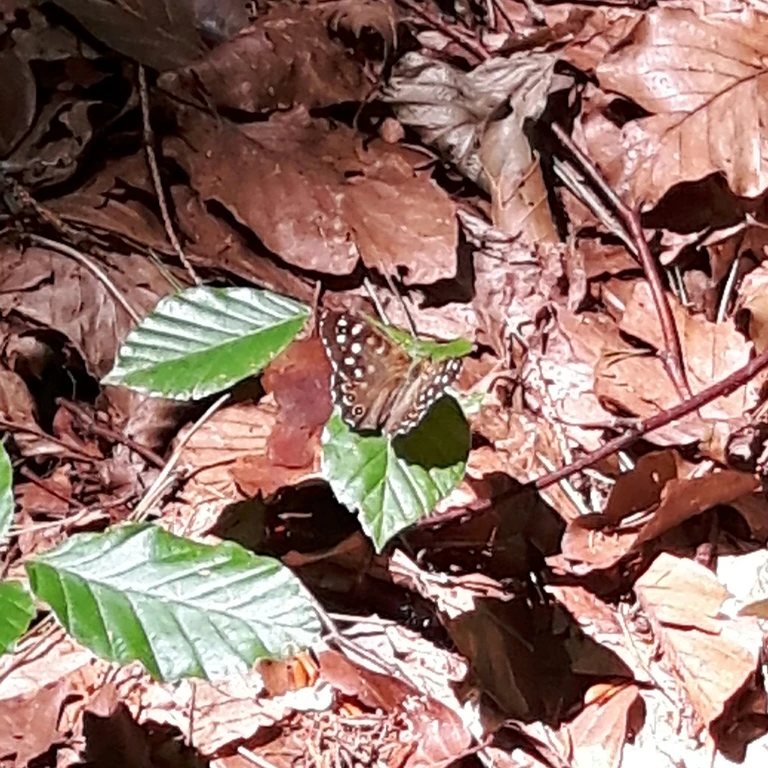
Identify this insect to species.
Pararge aegeria
